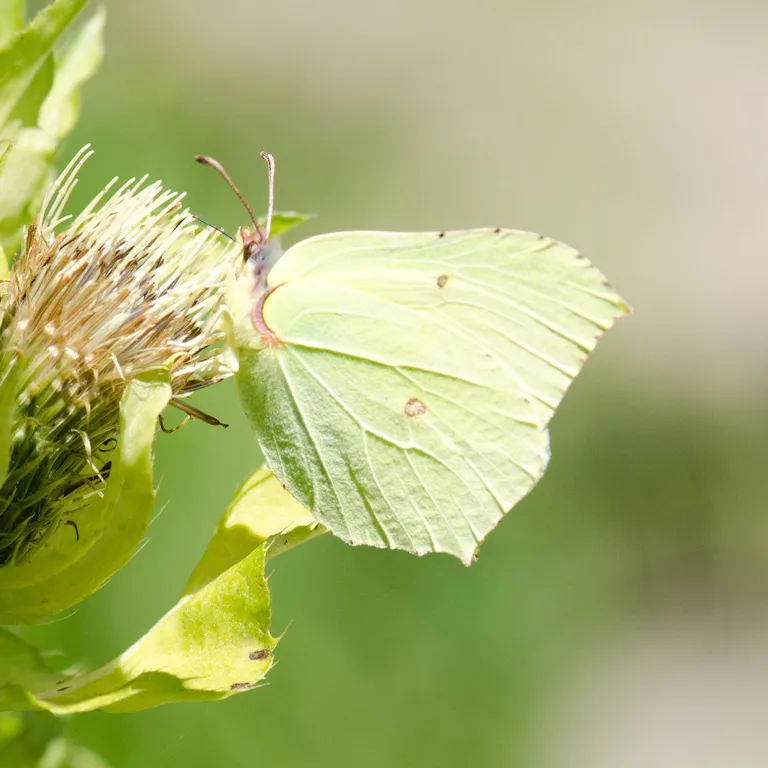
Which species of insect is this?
Gonepteryx rhamni
